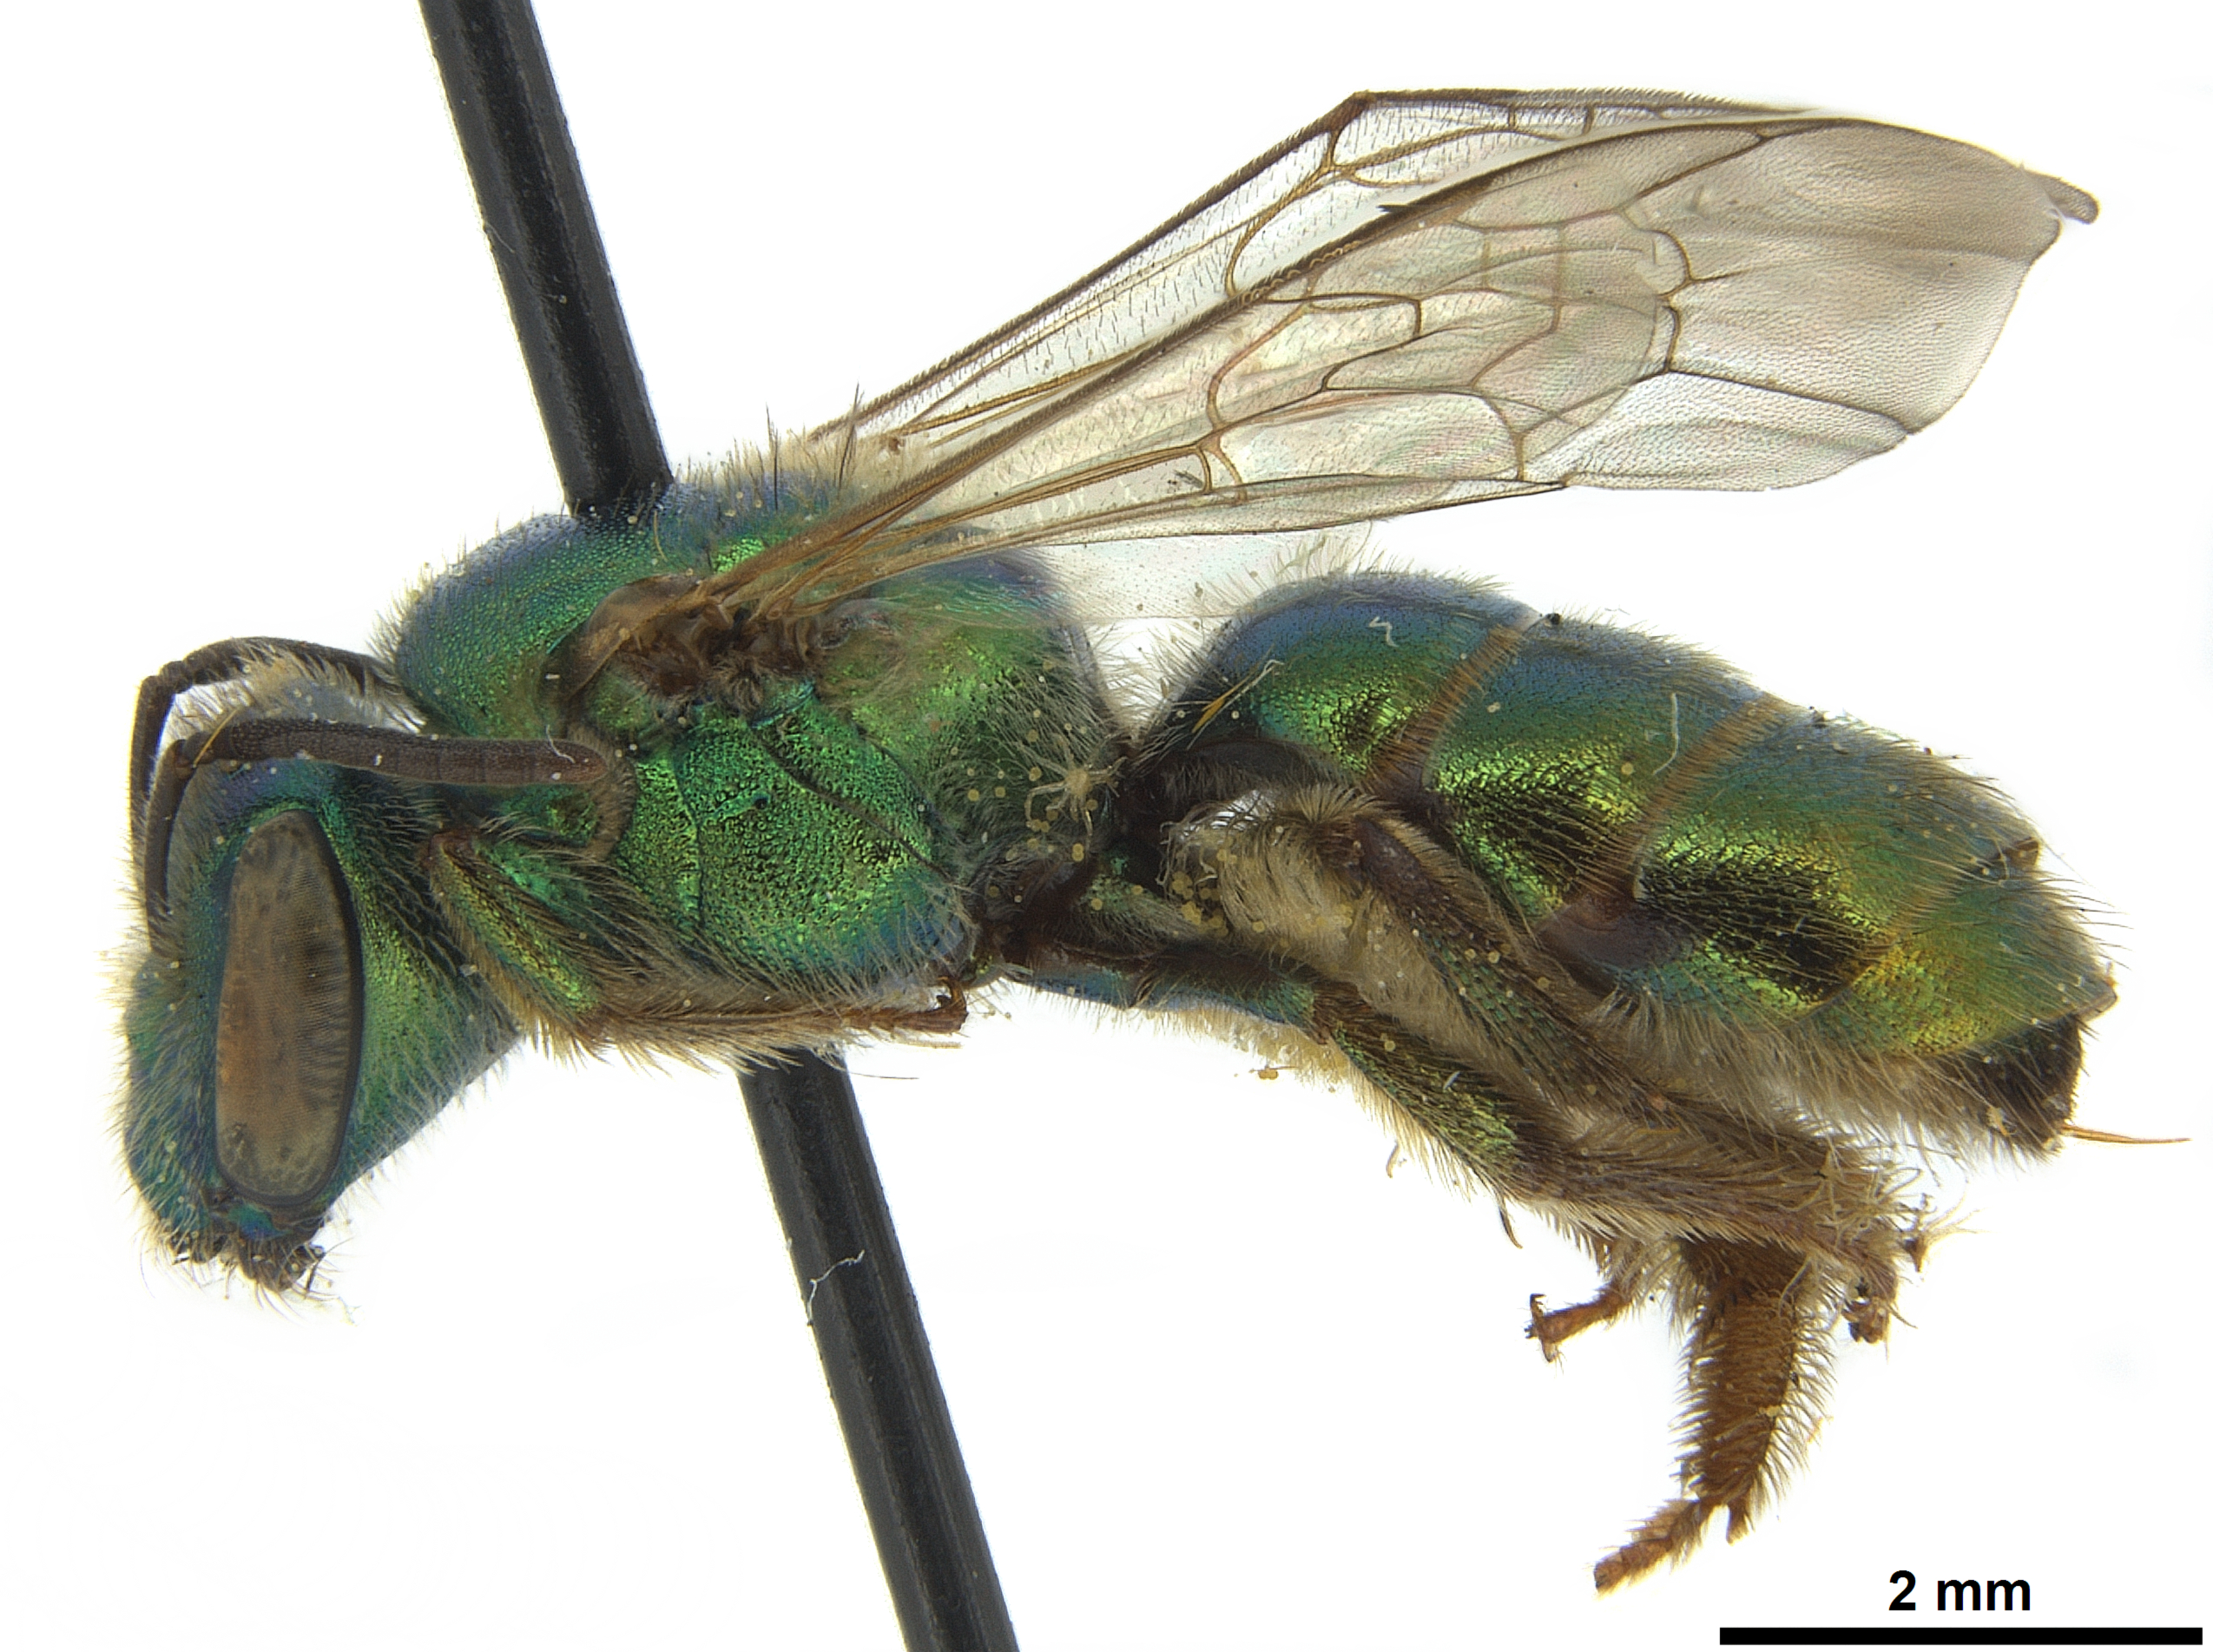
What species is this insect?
Augochloropsis callichroa
